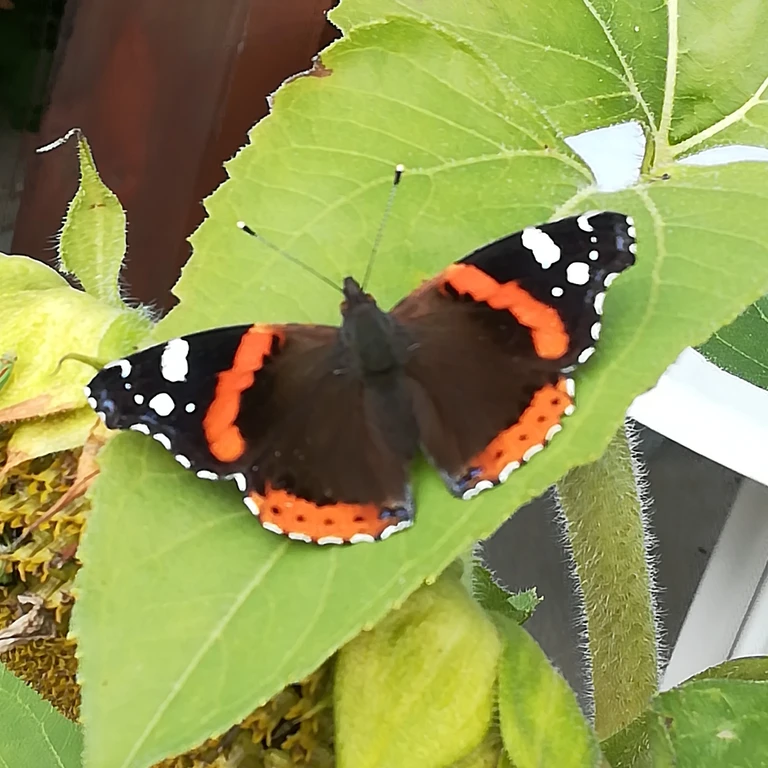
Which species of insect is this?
Vanessa atalanta
